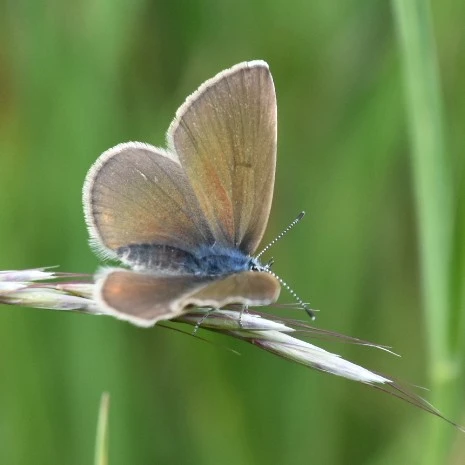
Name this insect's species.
Cyaniris semiargus
